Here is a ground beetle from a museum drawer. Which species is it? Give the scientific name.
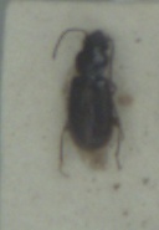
Acupalpus exiguus
